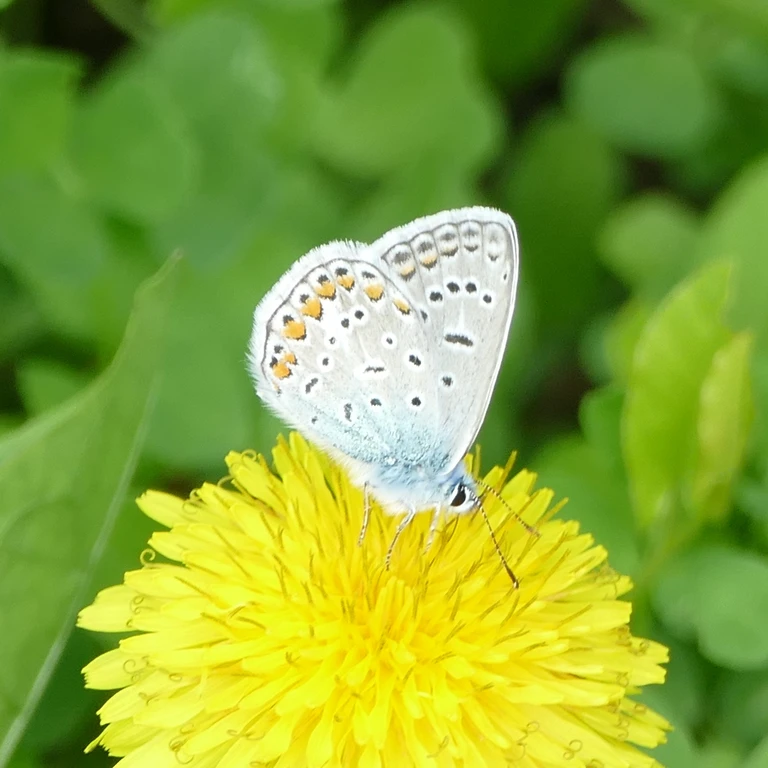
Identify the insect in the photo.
Polyommatus icarus
